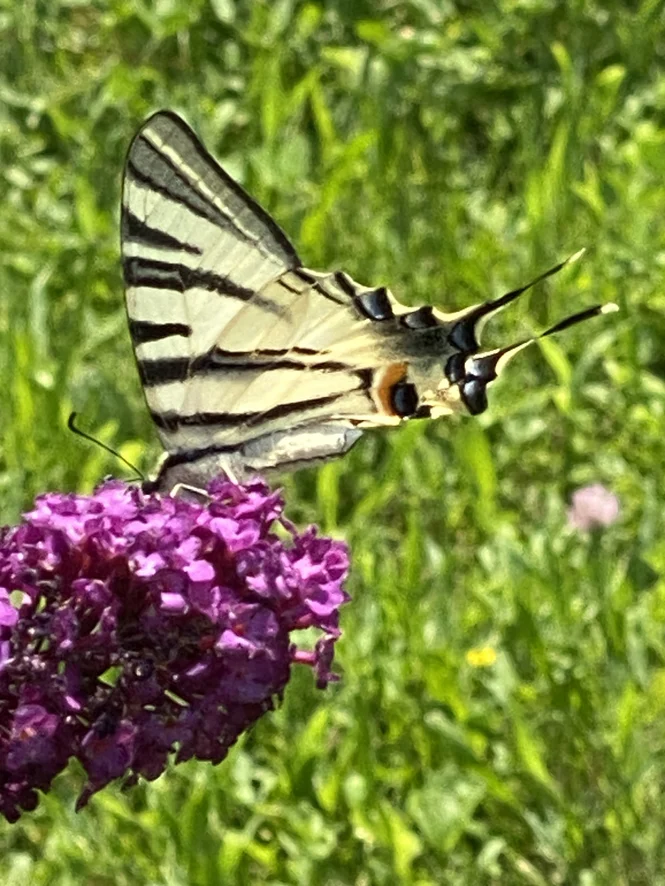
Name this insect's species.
Iphiclides podalirius
